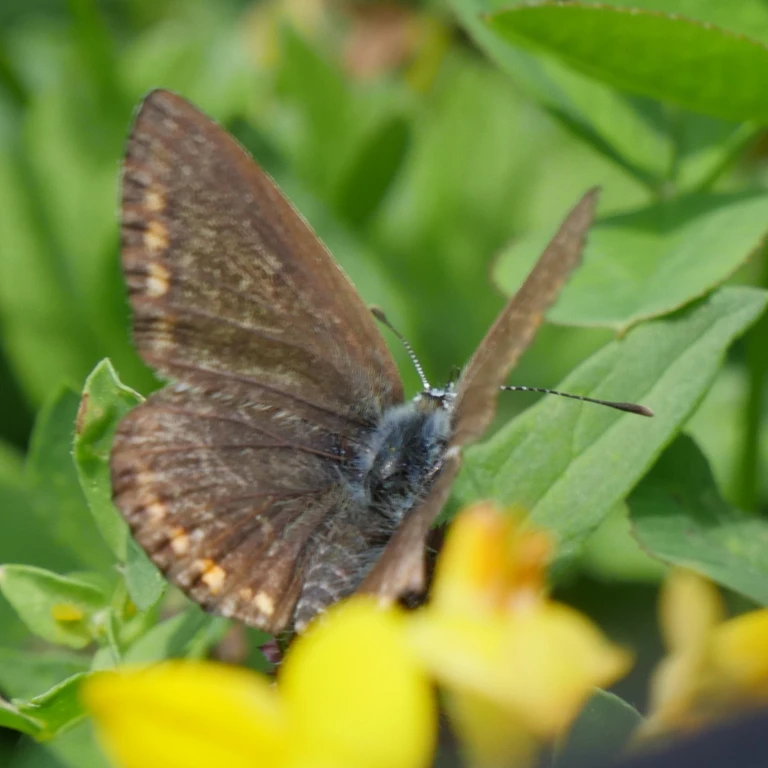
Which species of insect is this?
Polyommatus icarus
